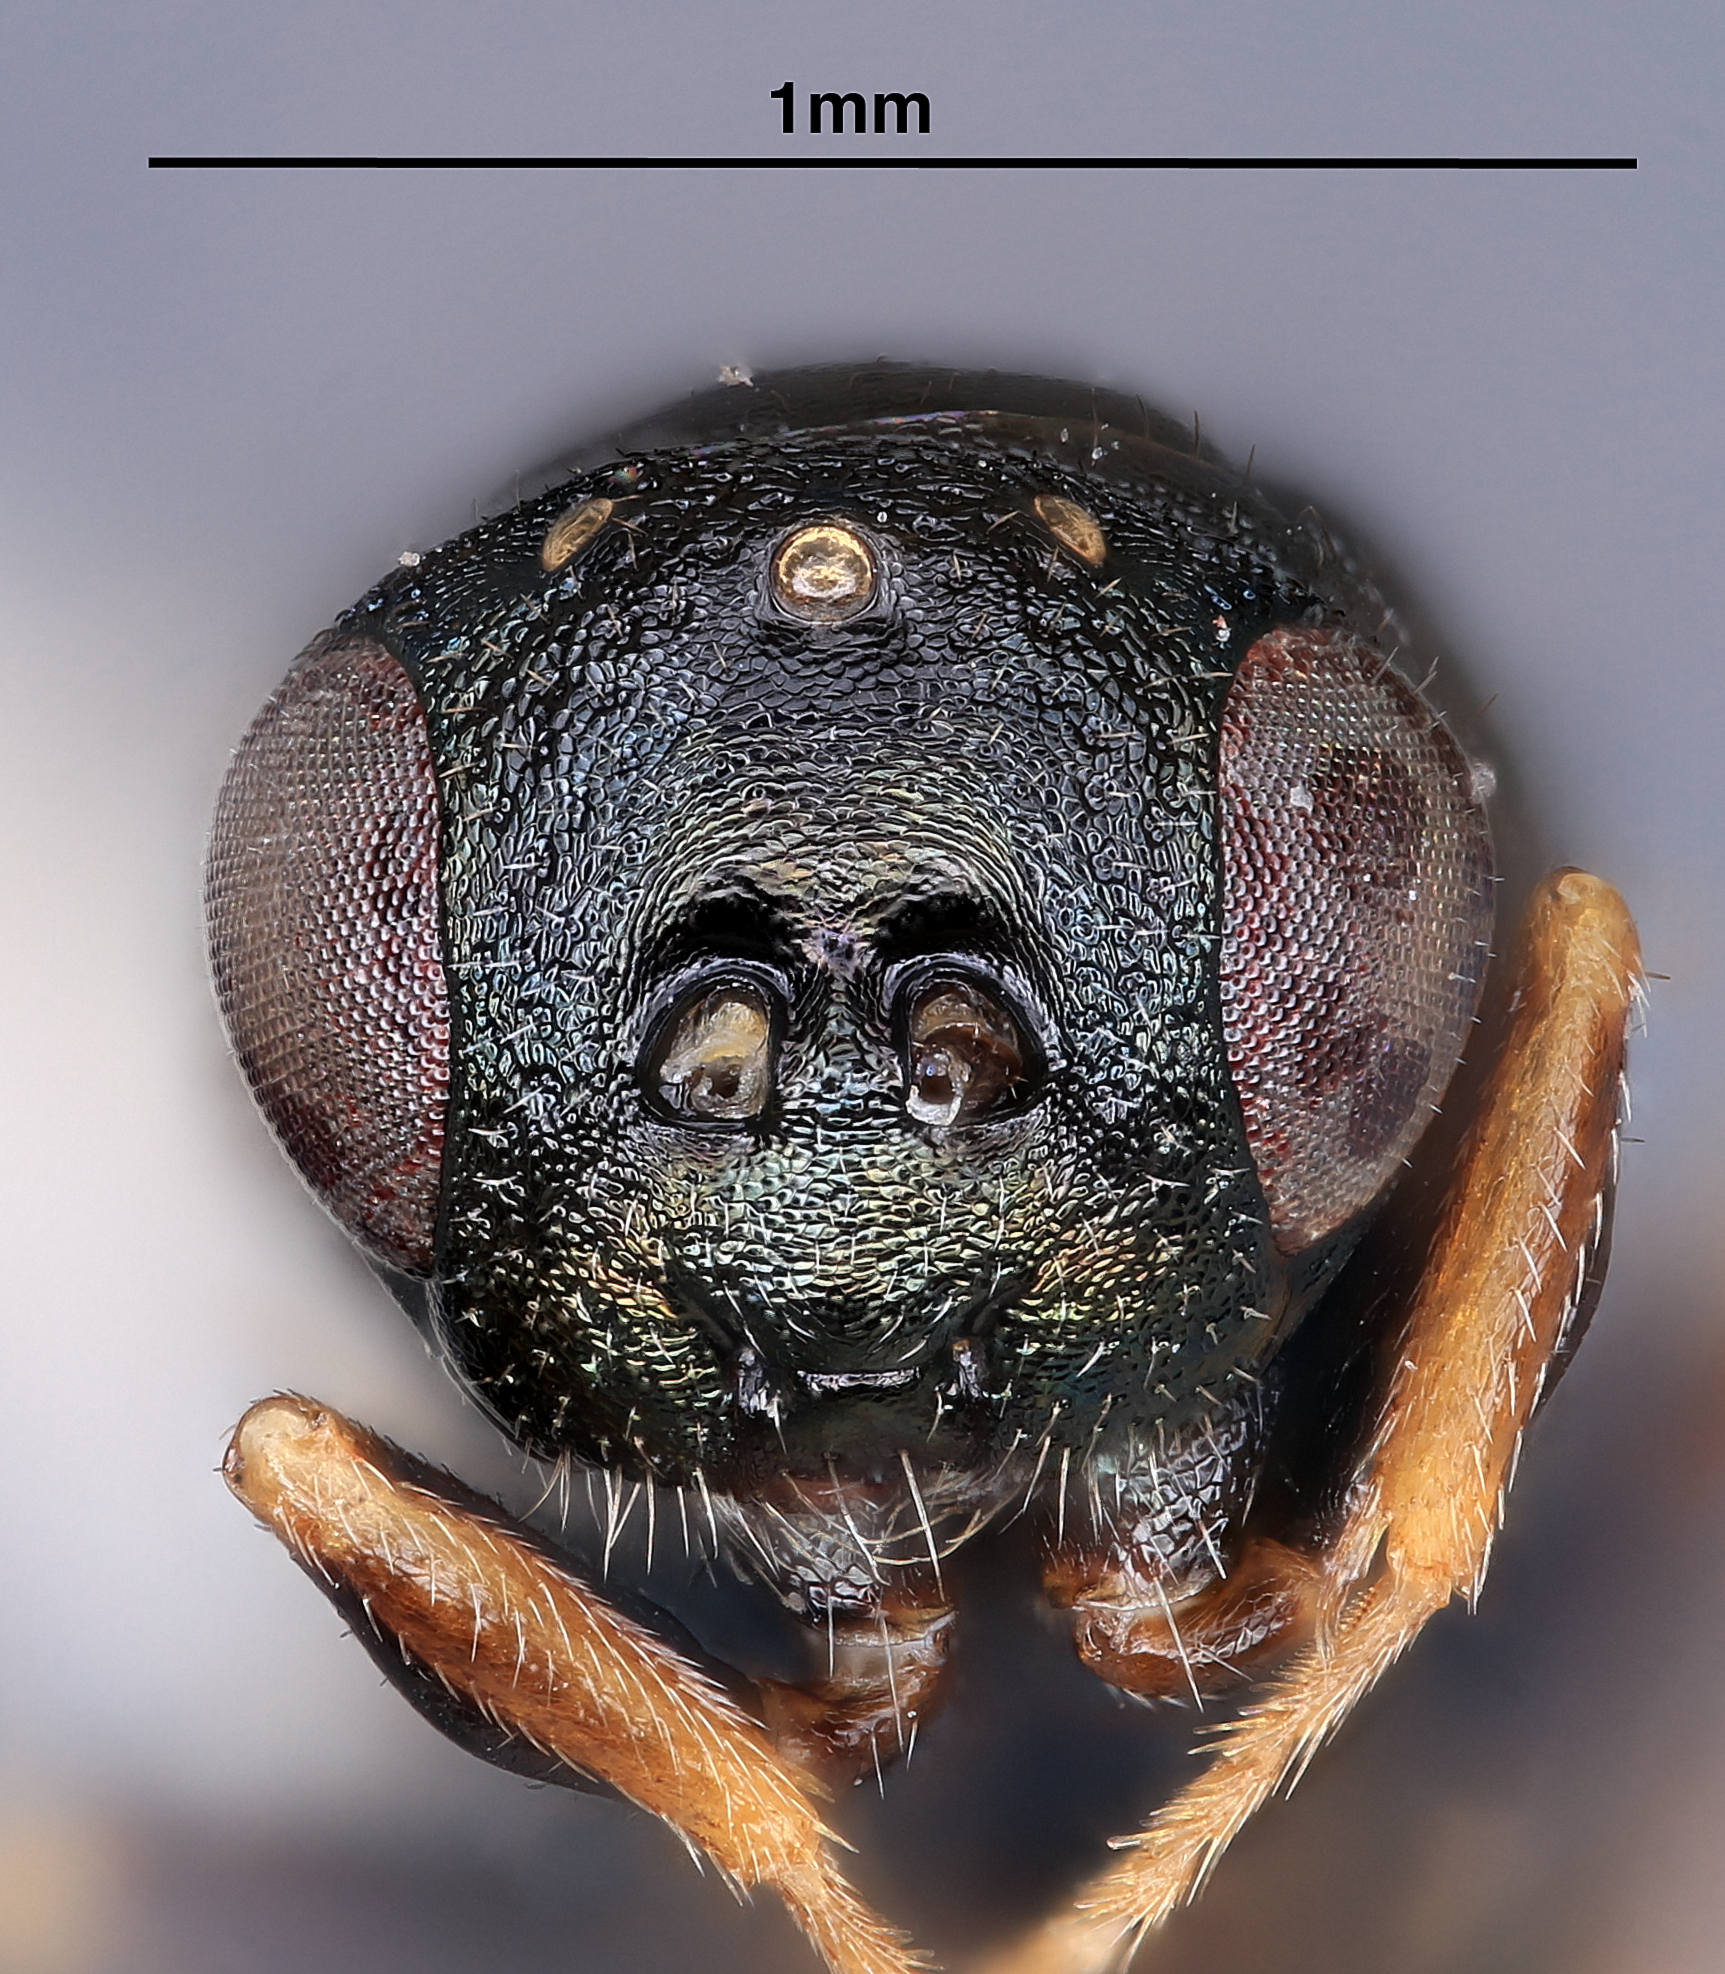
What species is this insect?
Systasis aquila
